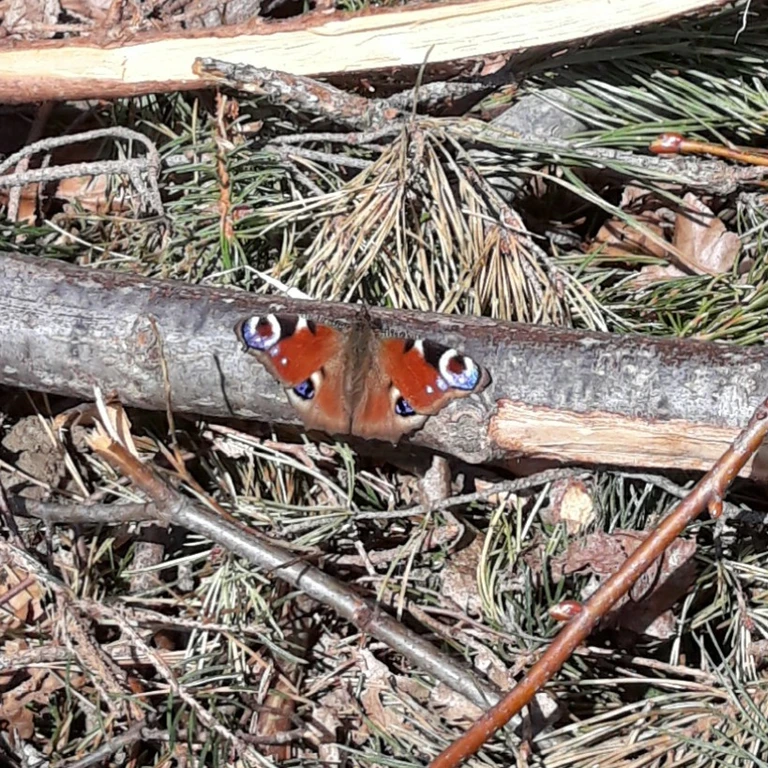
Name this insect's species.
Aglais io
